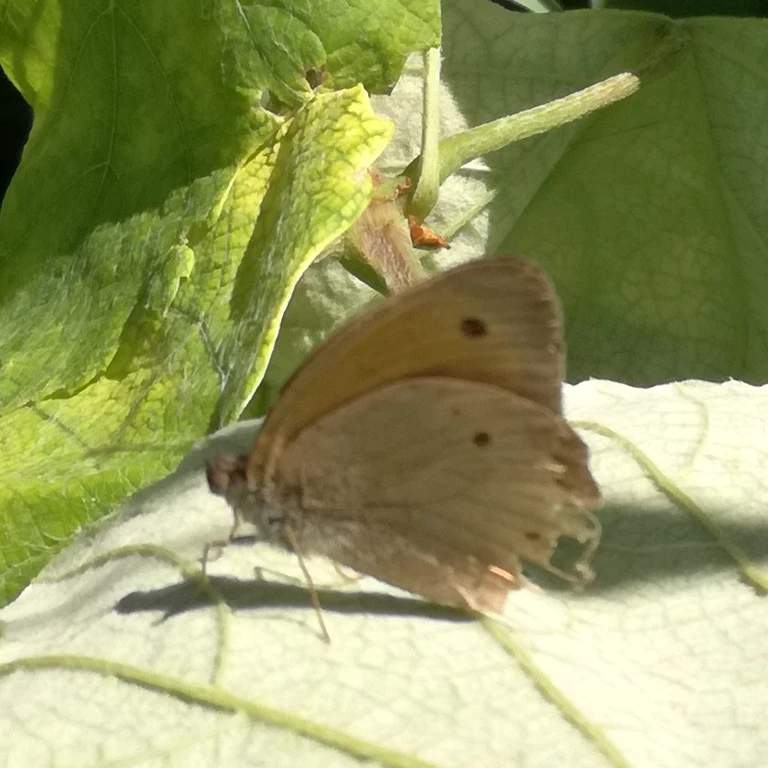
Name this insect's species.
Maniola jurtina
